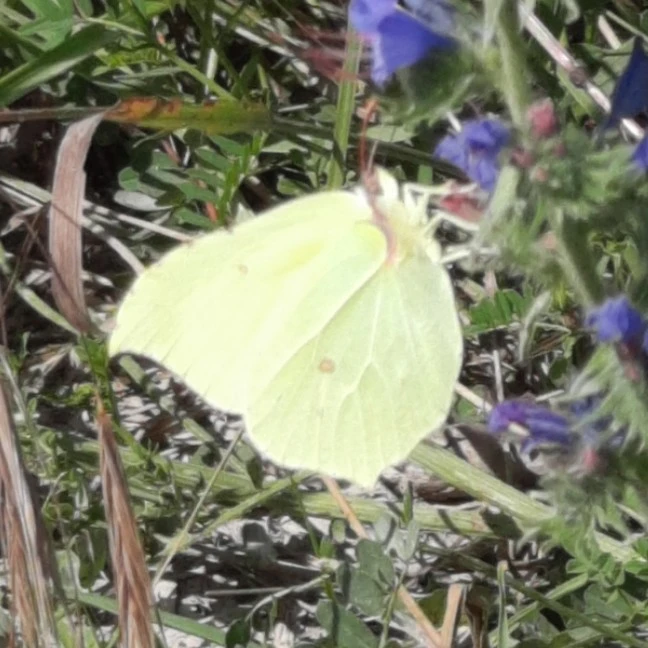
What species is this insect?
Gonepteryx rhamni
